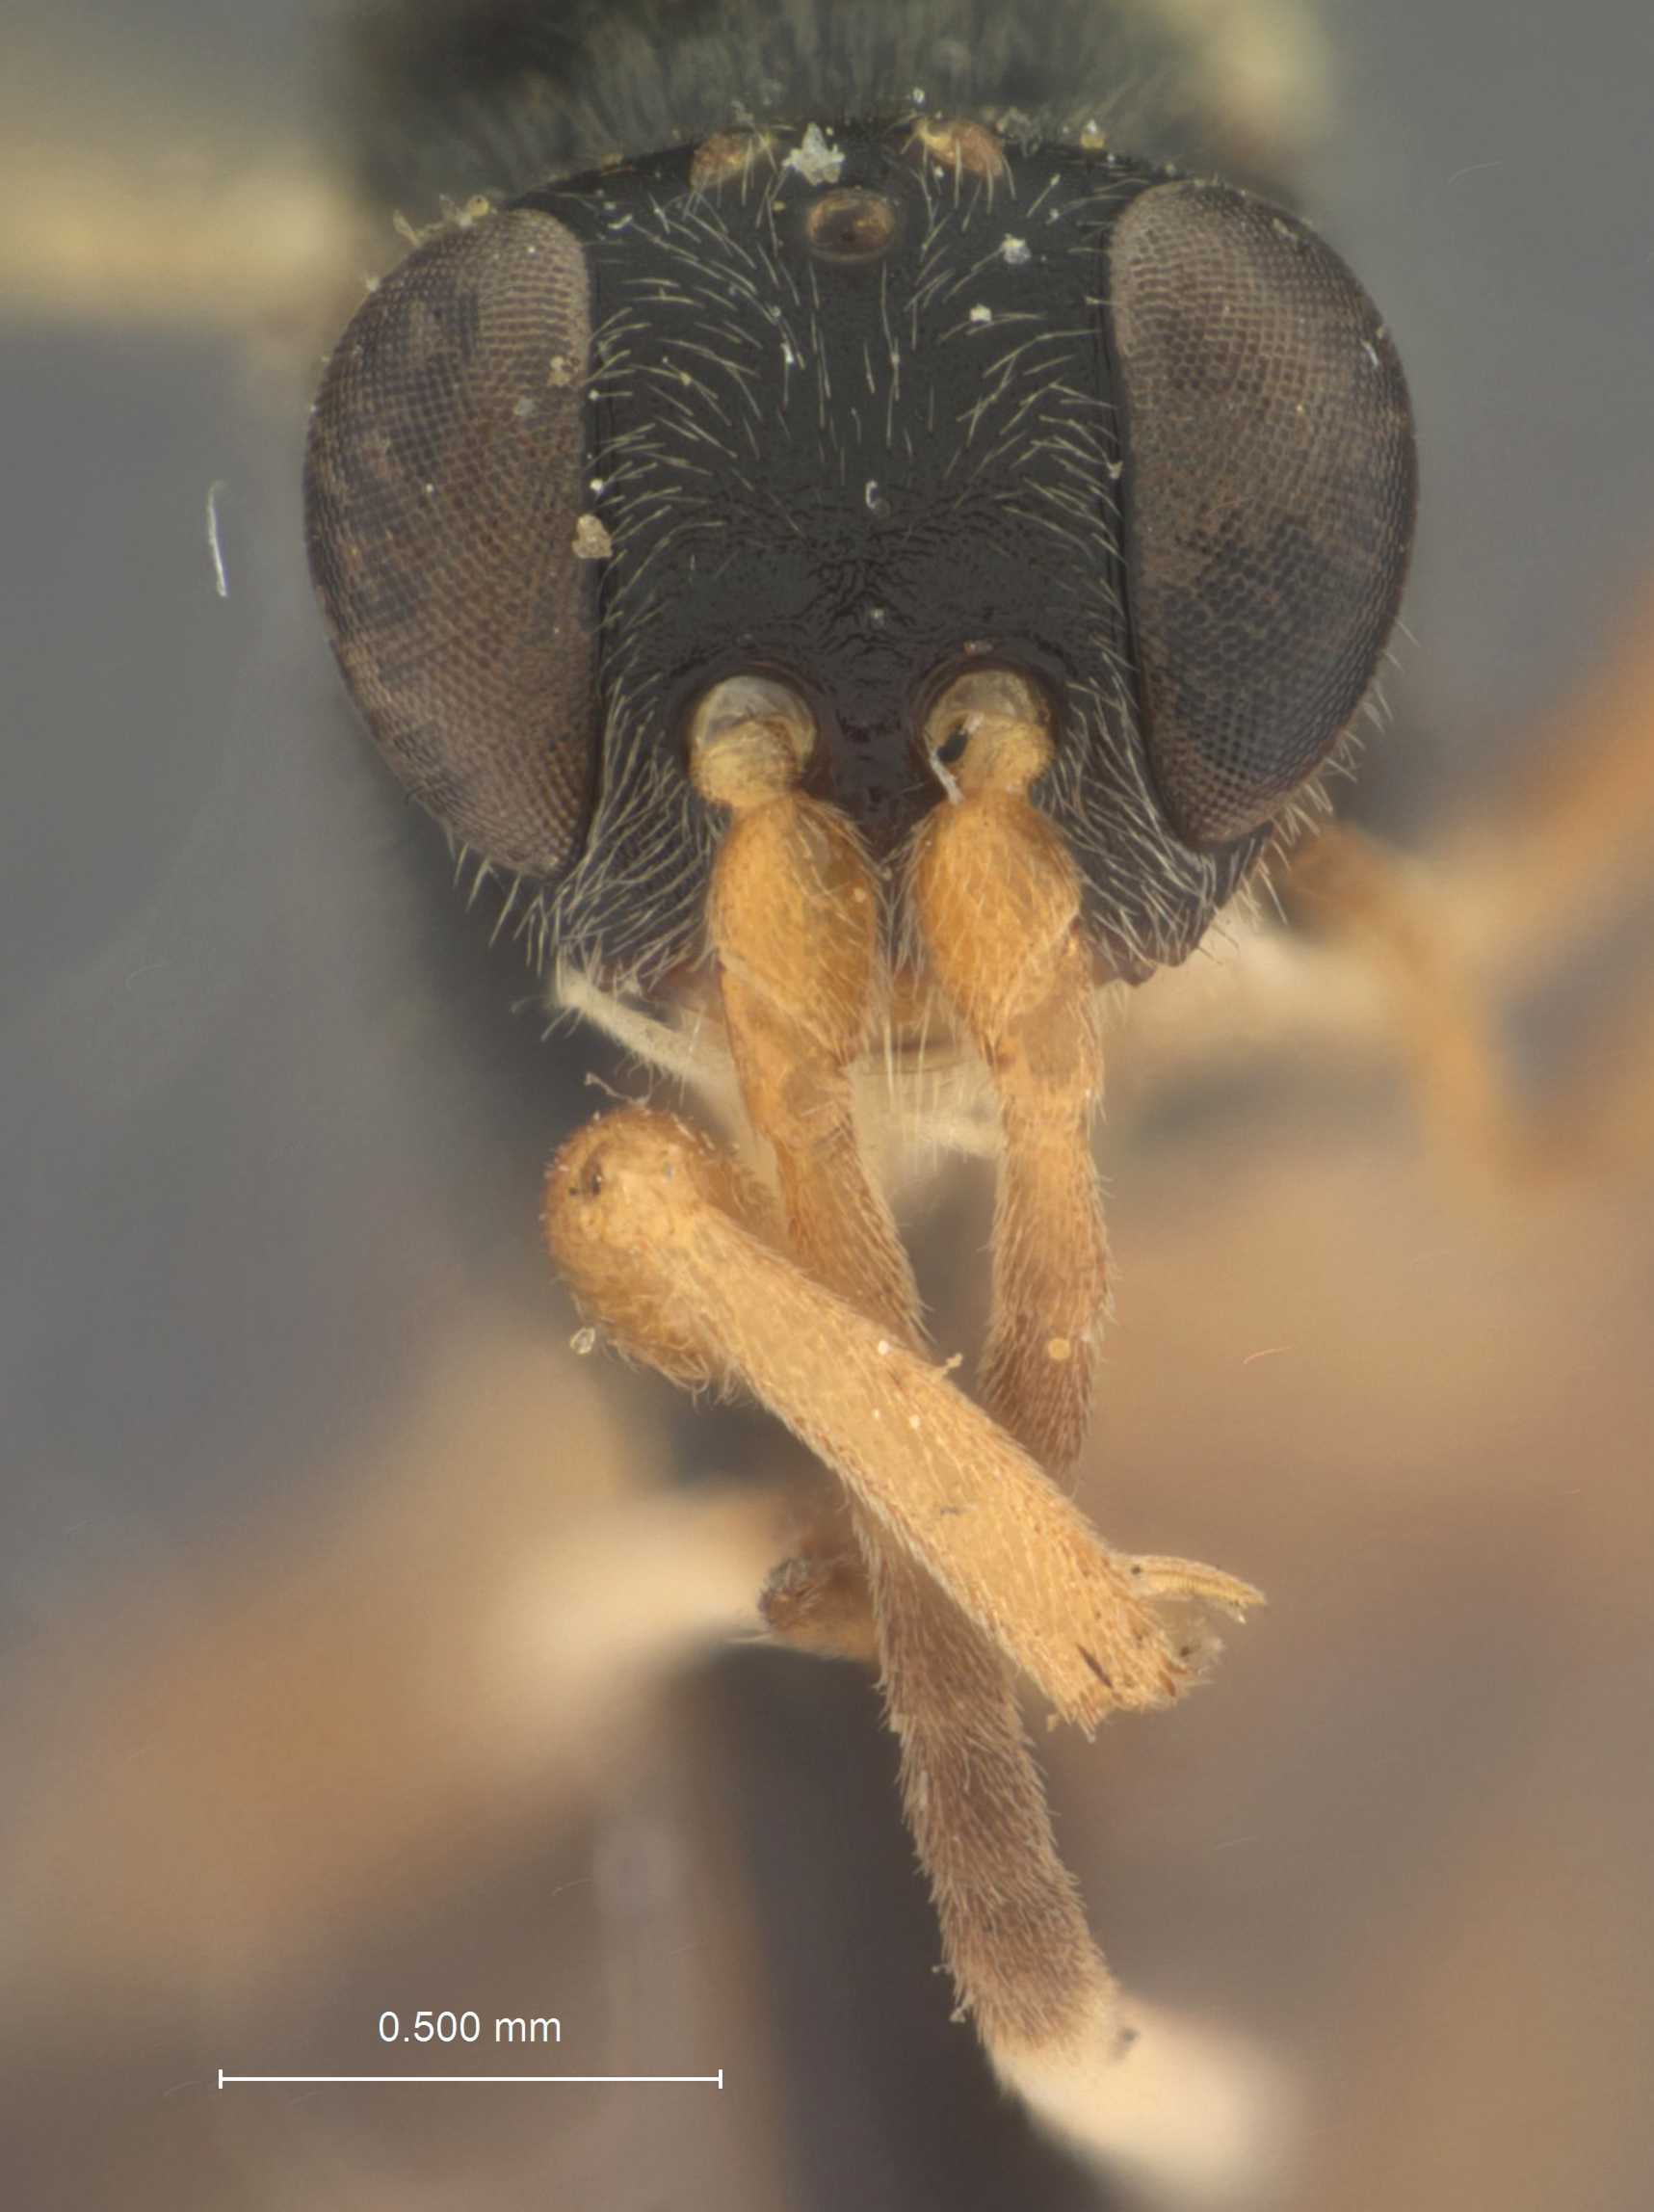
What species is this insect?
Aptesis scabra
